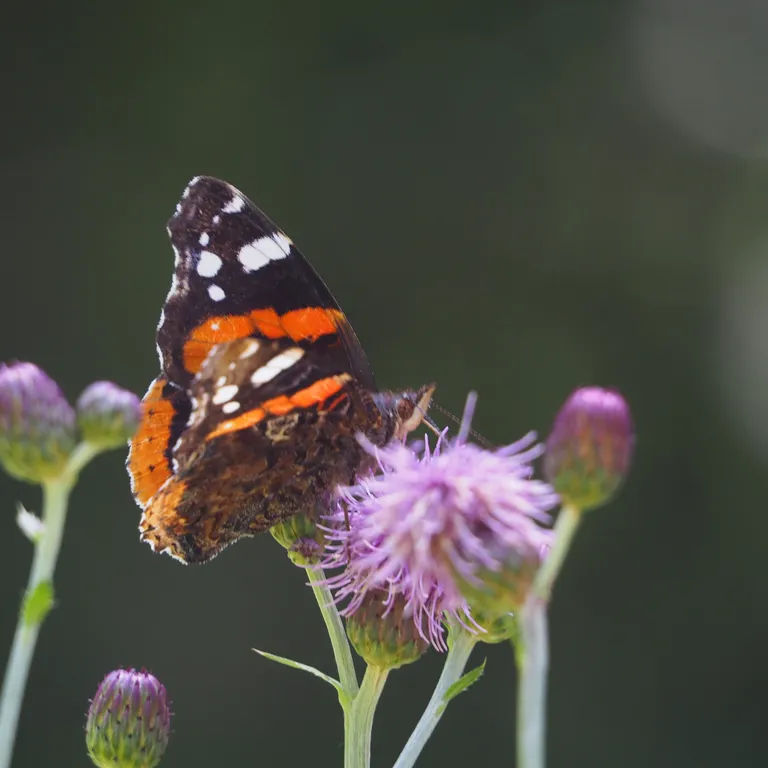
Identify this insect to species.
Vanessa atalanta
